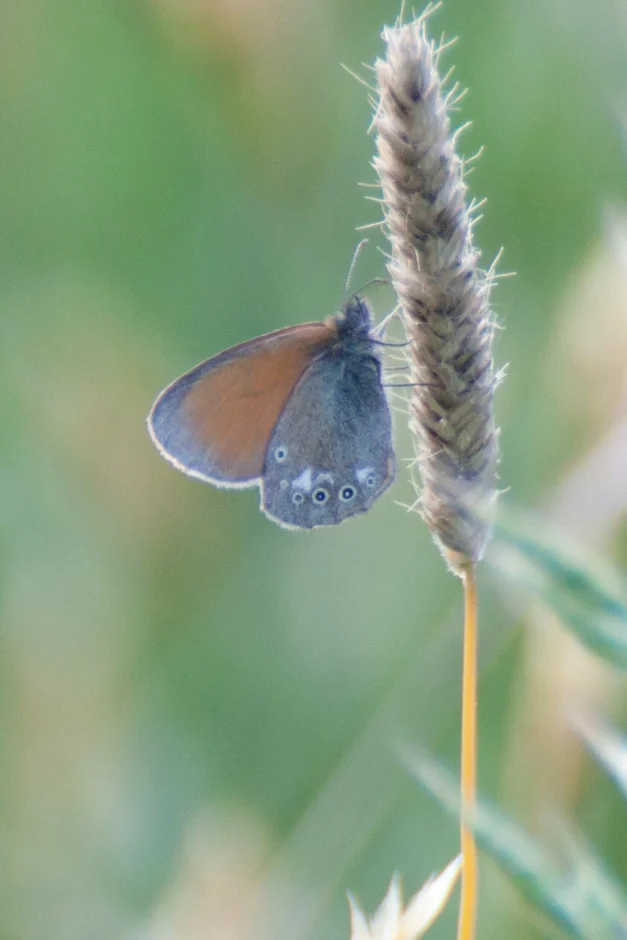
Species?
Coenonympha glycerion (also Coenonympha iphis)
